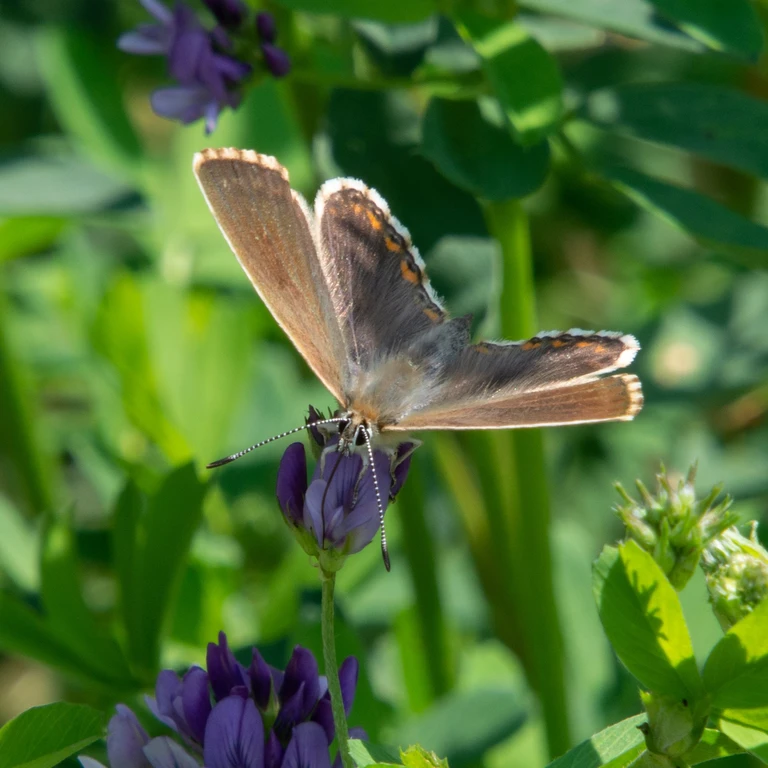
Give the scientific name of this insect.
Lysandra coridon
